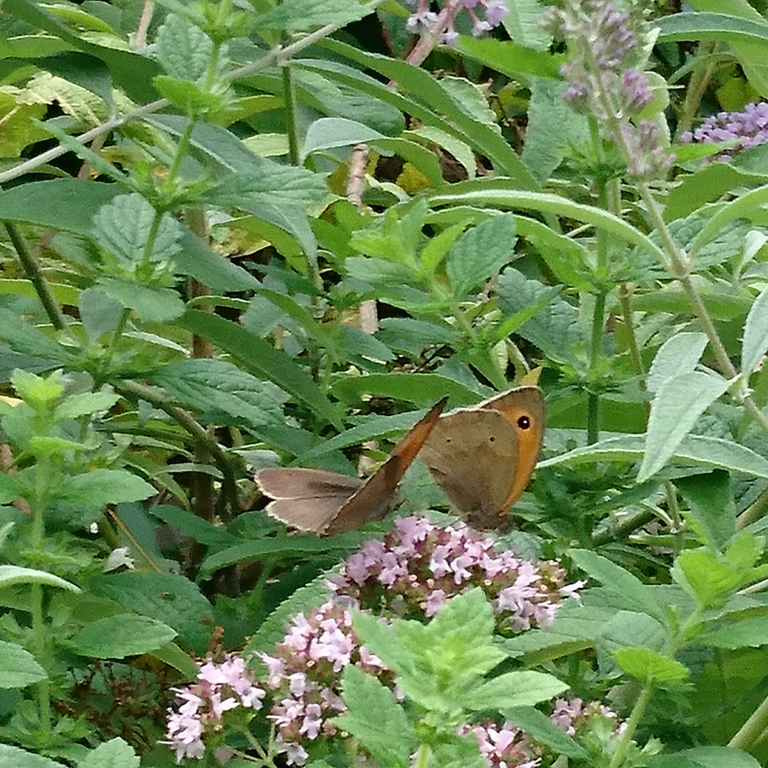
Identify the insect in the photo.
Maniola jurtina
